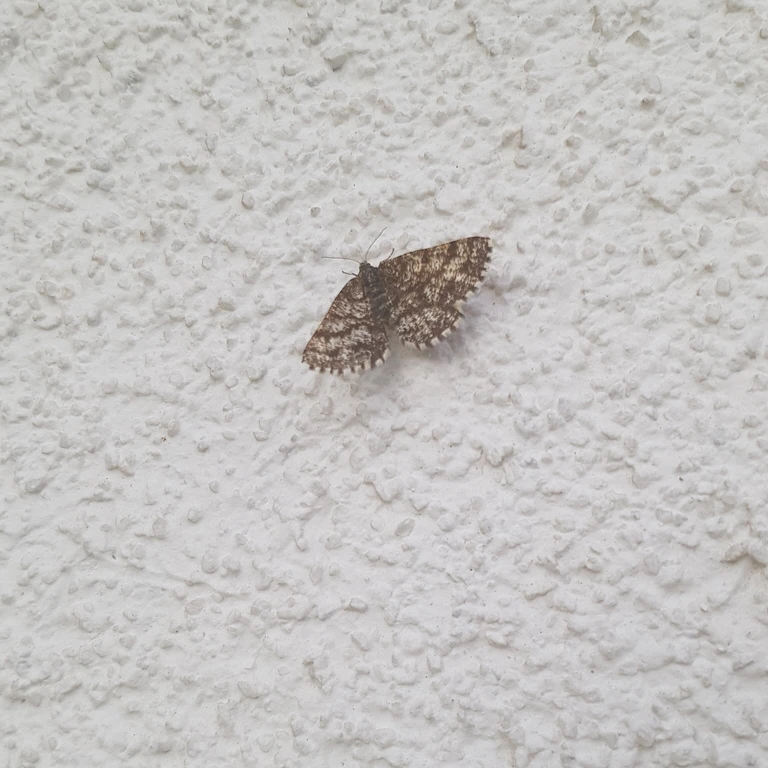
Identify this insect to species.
Ematurga atomaria
